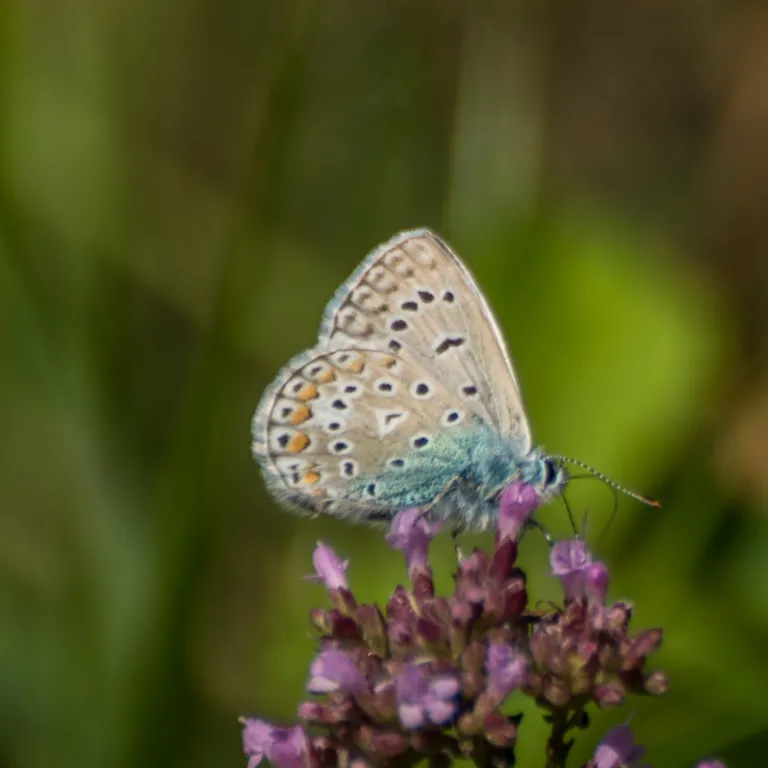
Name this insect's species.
Polyommatus icarus
